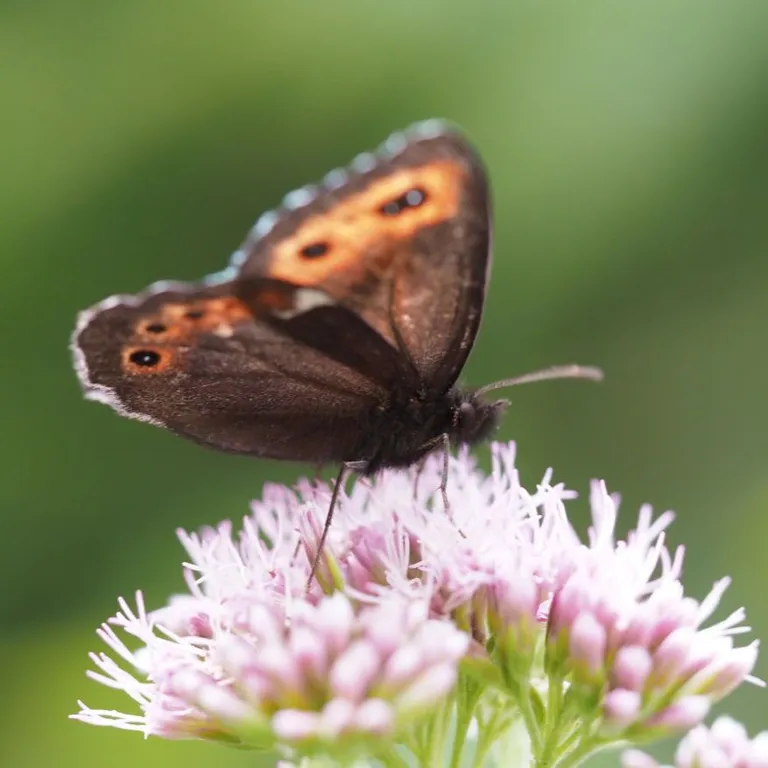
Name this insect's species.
Erebia ligea
